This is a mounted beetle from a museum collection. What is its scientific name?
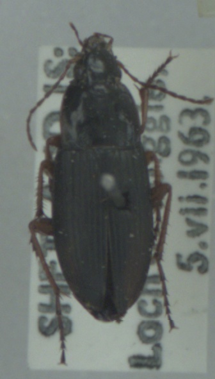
Calathus fuscipes
